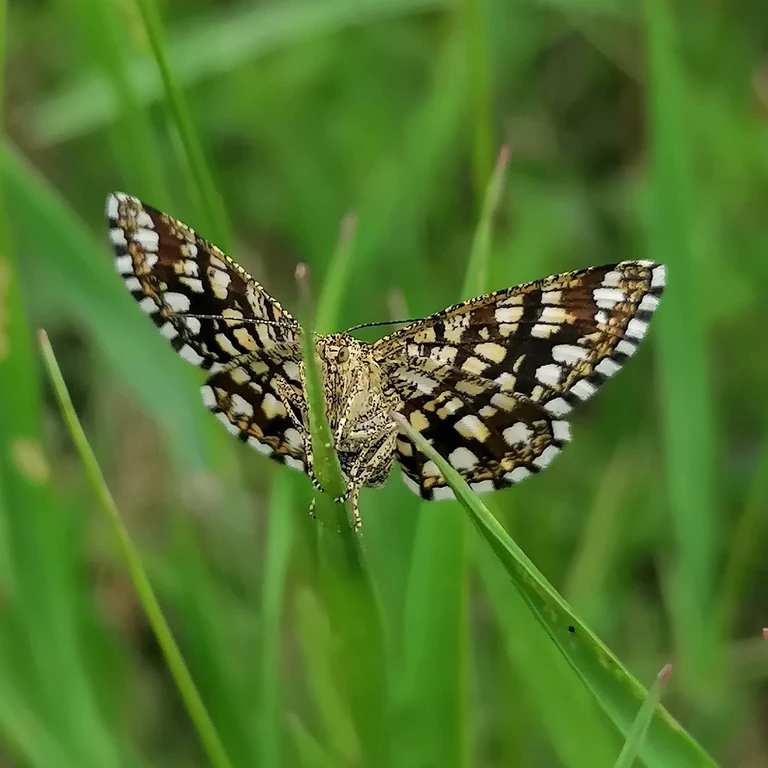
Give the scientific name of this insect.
Chiasmia clathrata
